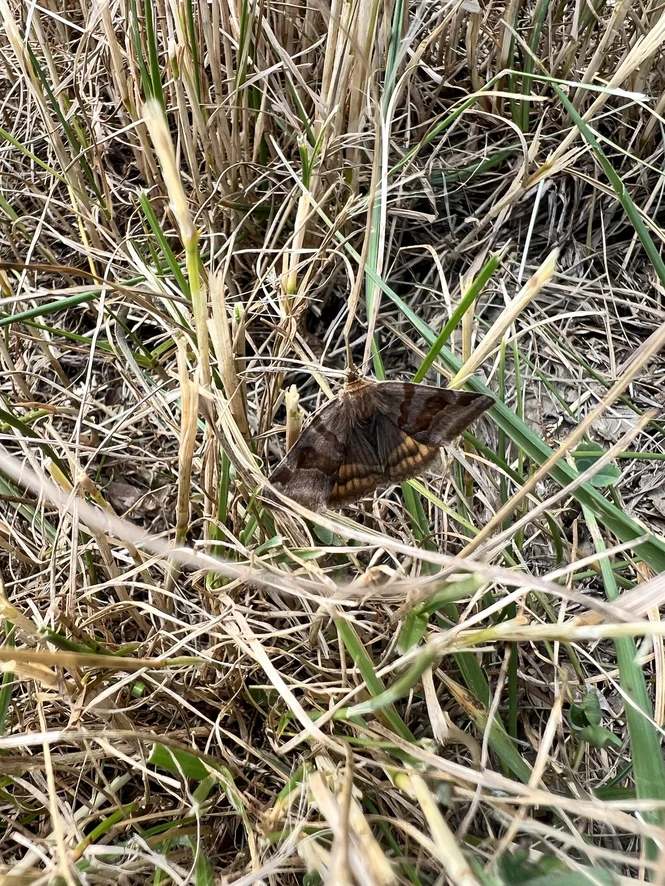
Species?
Euclidia glyphica
